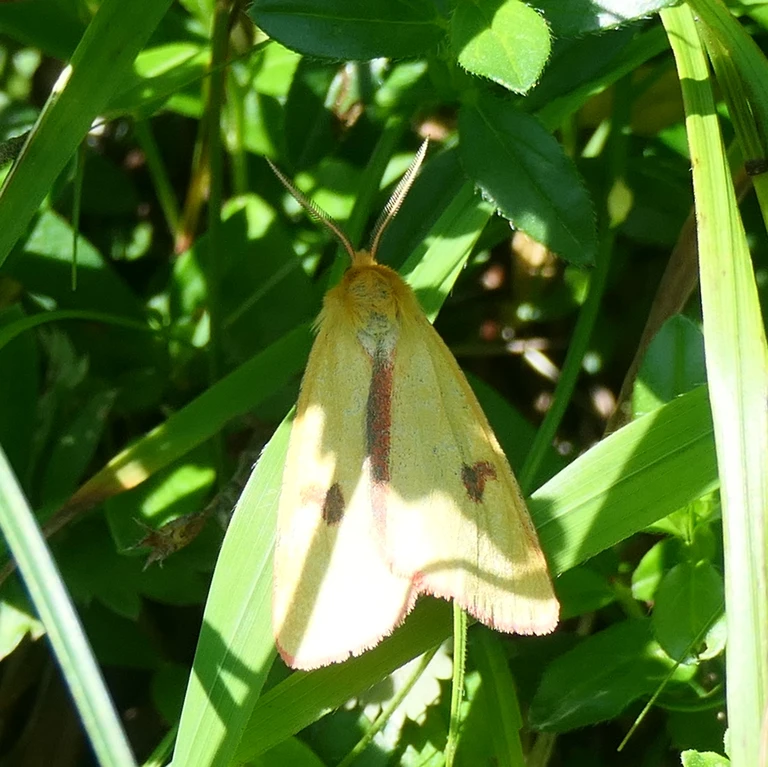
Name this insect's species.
Diacrisia sannio
